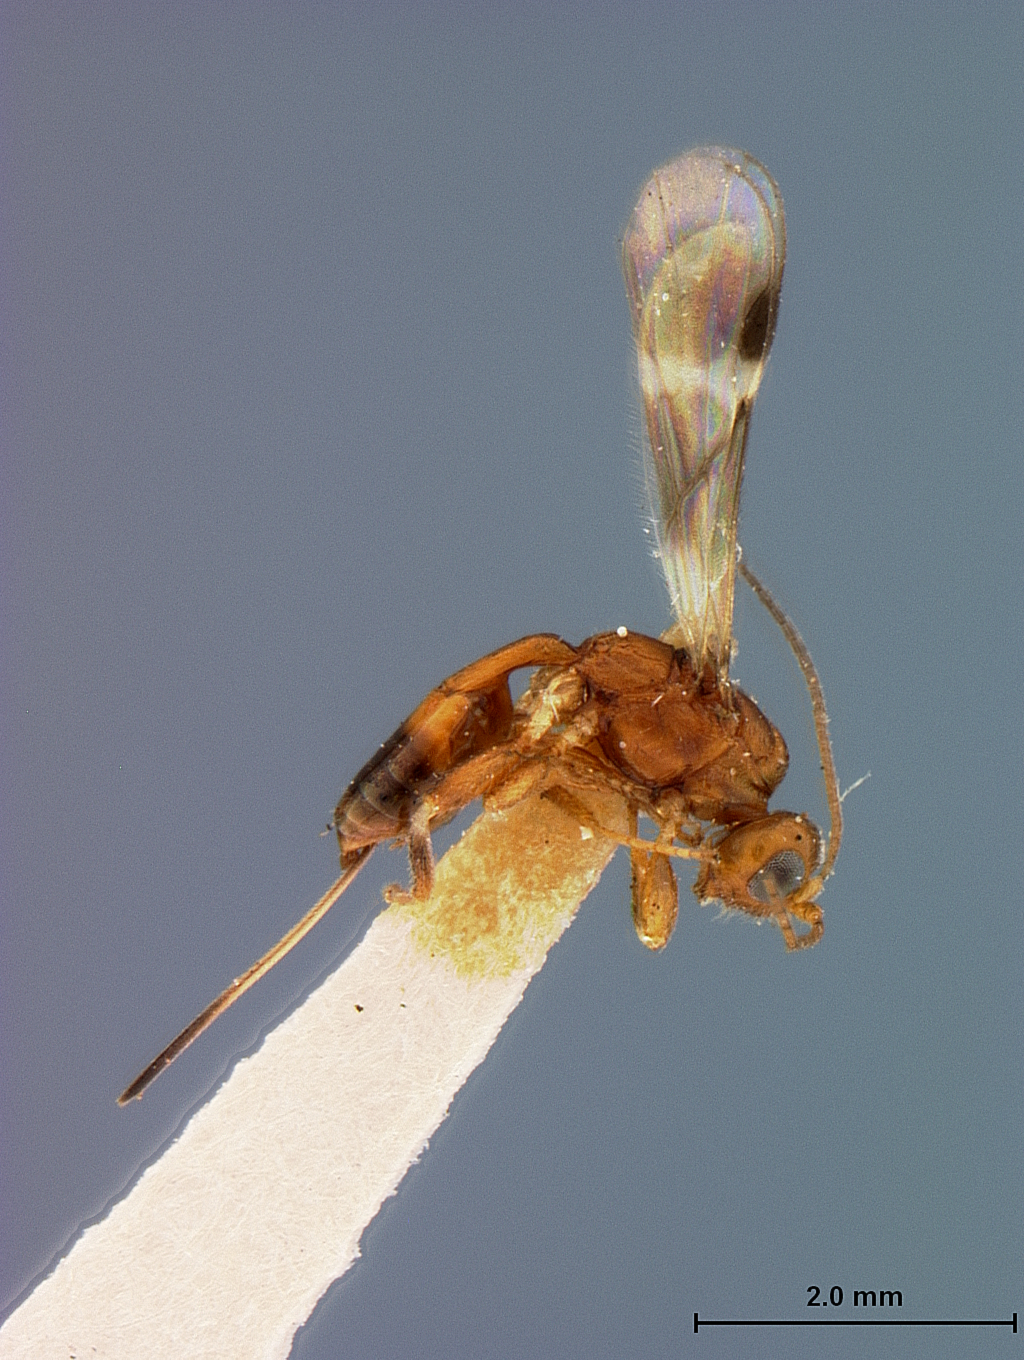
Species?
Spathius impus
